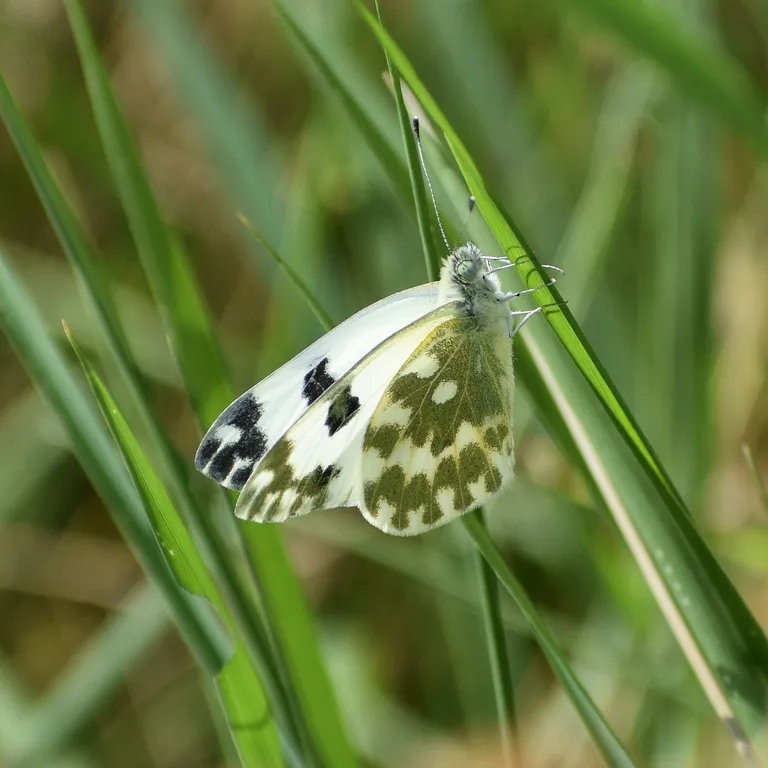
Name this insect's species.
Pontia edusa
